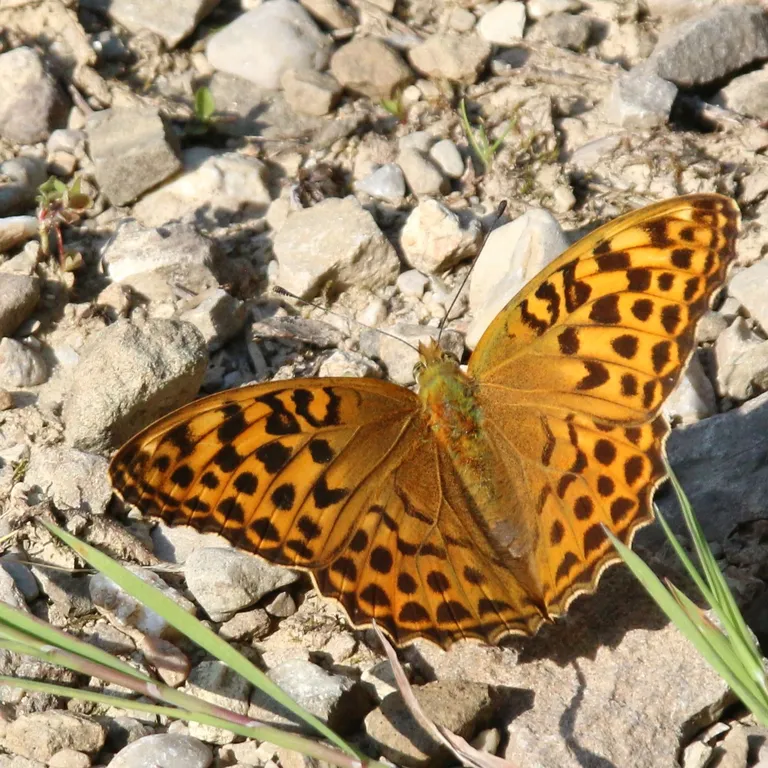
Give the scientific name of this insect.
Argynnis paphia
